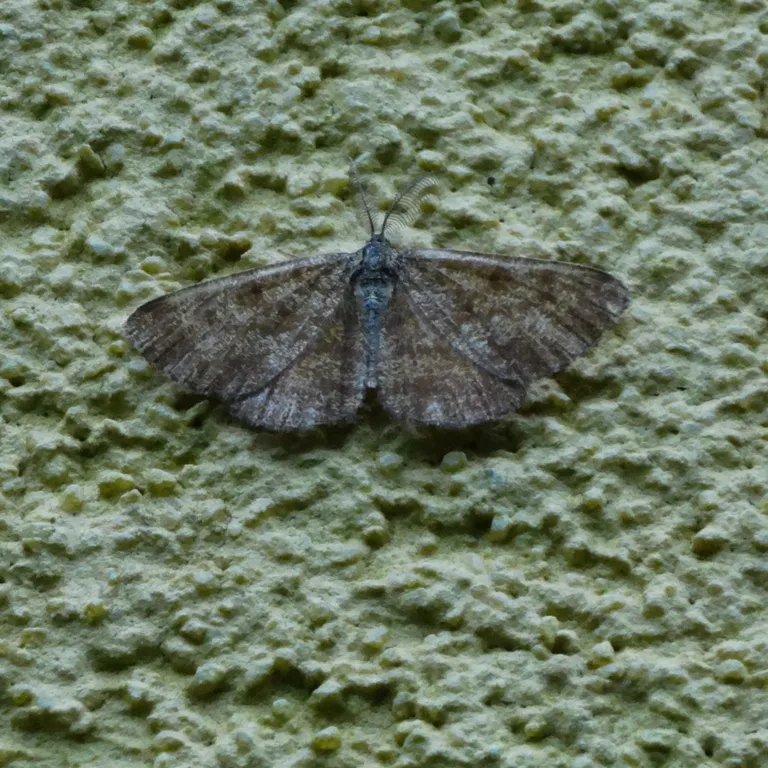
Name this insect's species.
Ematurga atomaria
